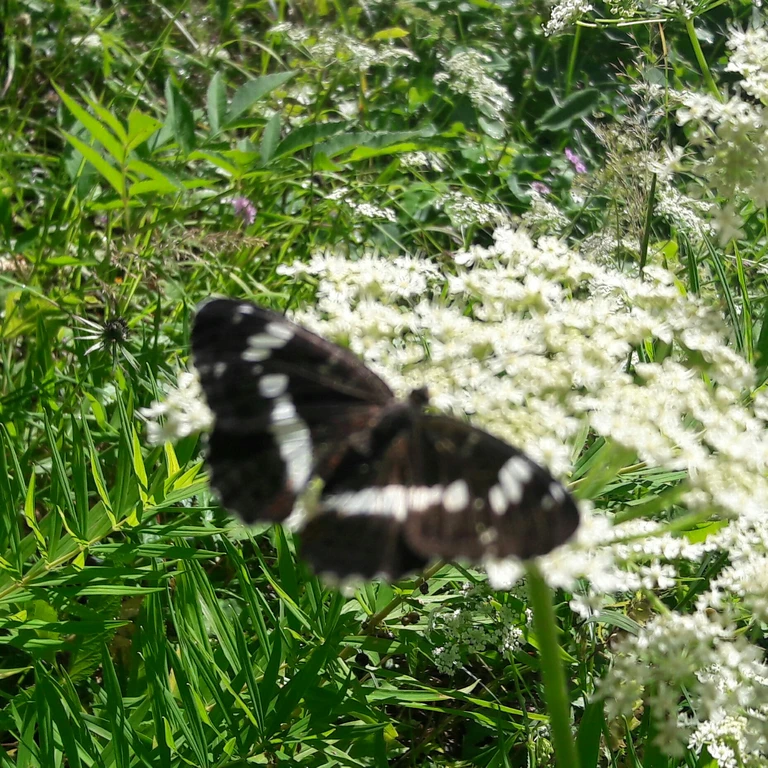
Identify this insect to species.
Limenitis camilla (also Ladoga camilla)
